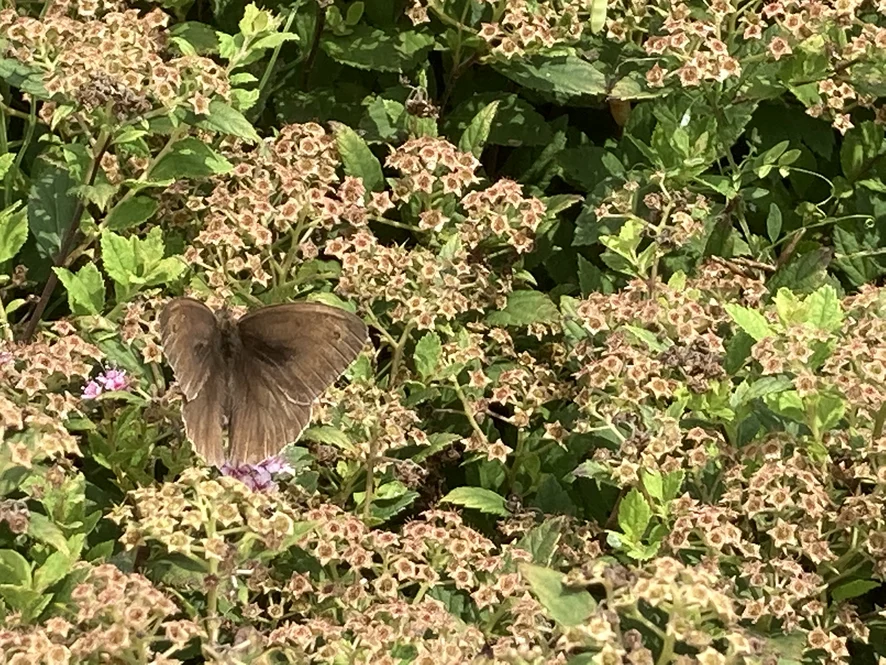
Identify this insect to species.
Maniola jurtina
